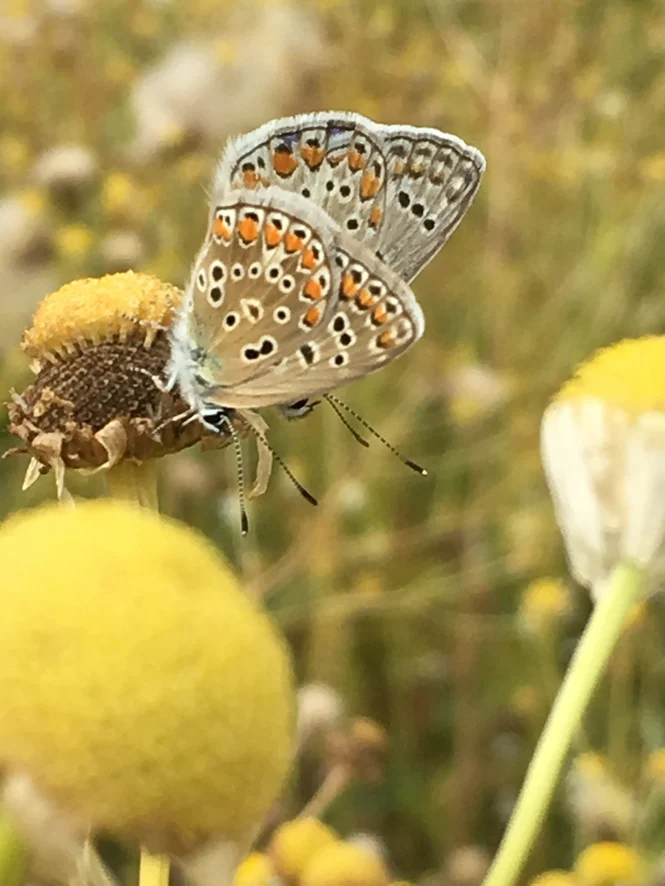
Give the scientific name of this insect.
Polyommatus icarus
